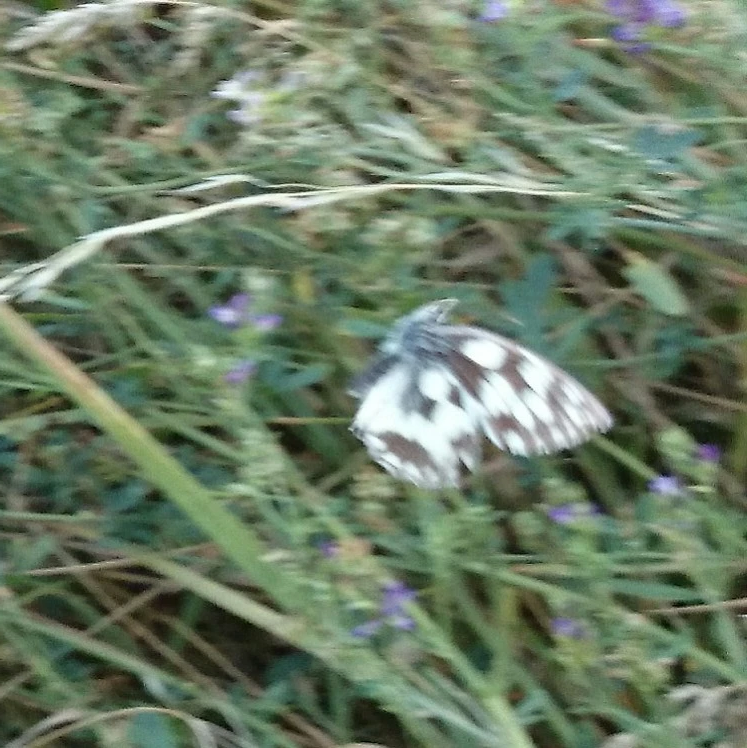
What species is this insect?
Melanargia galathea
